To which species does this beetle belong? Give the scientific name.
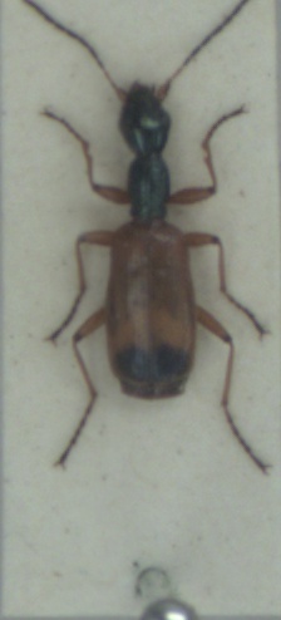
Odacantha melanura
